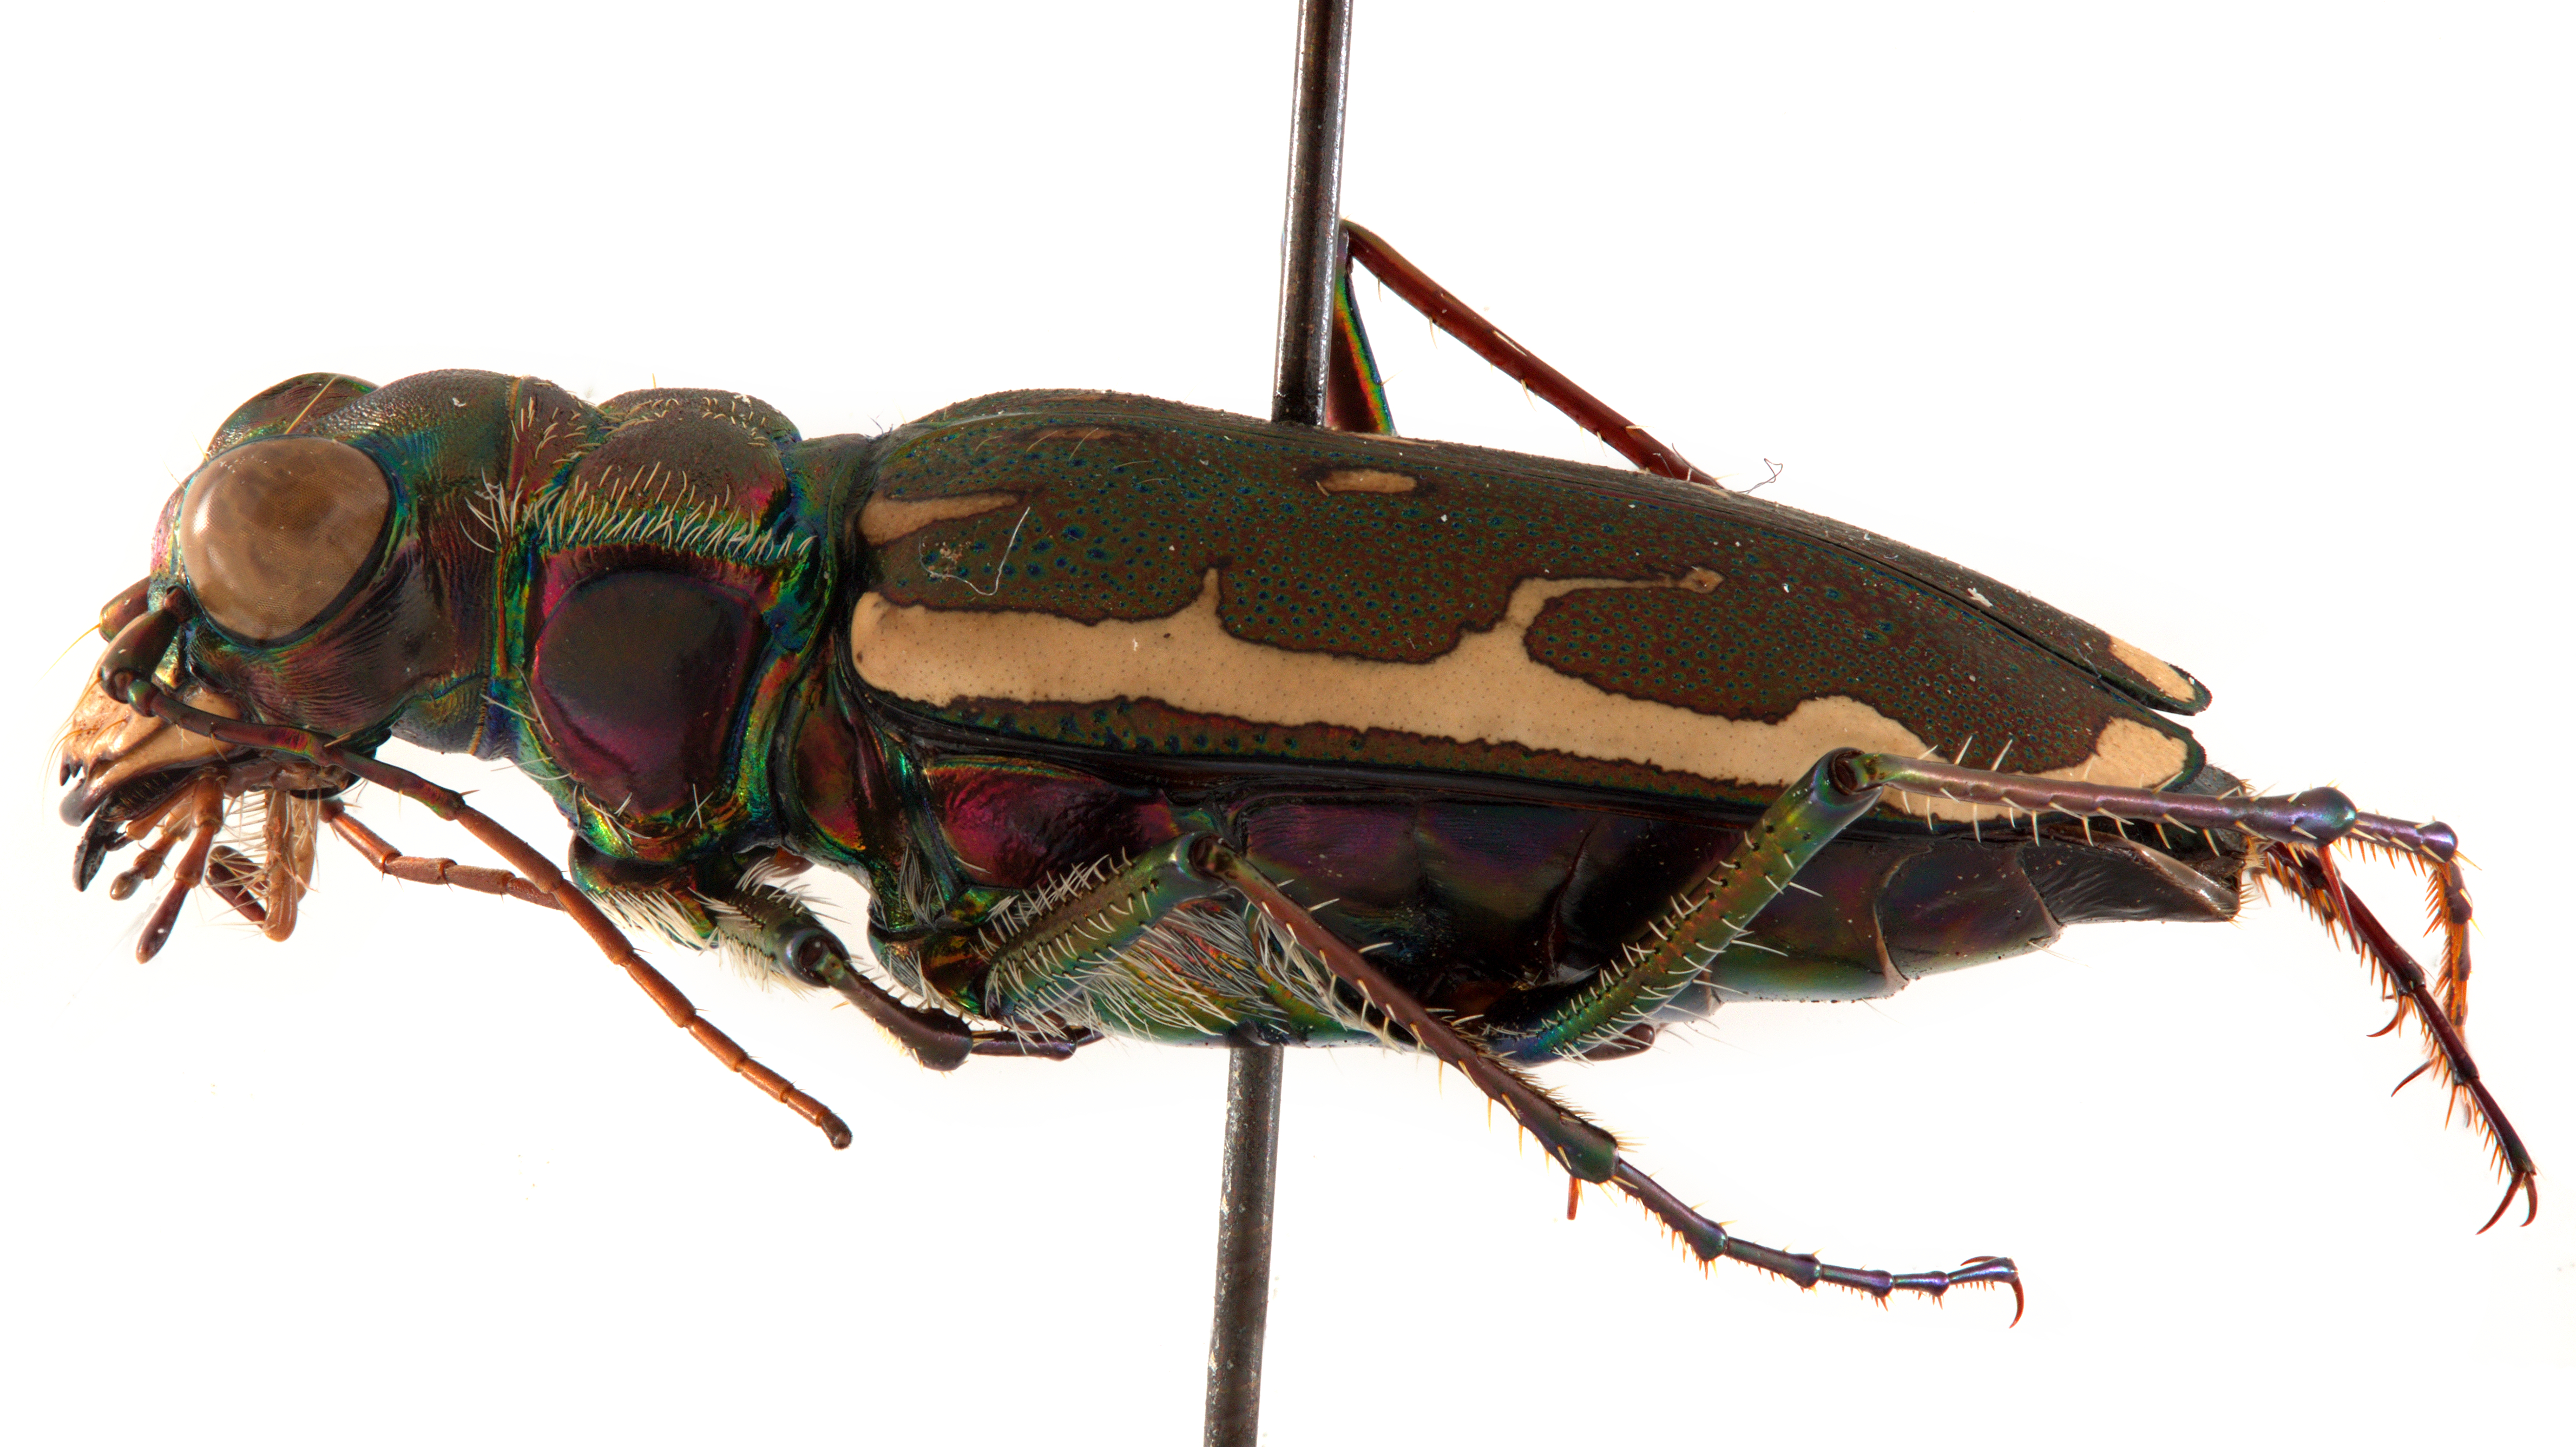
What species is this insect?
Hipparidum equestre (also Hipparidium equestre)
